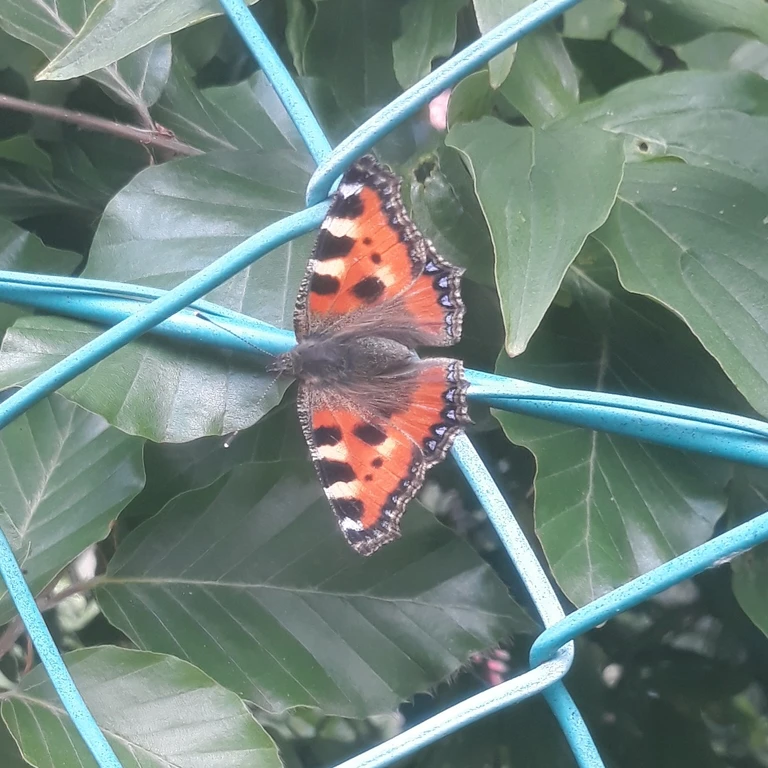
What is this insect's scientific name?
Aglais urticae
